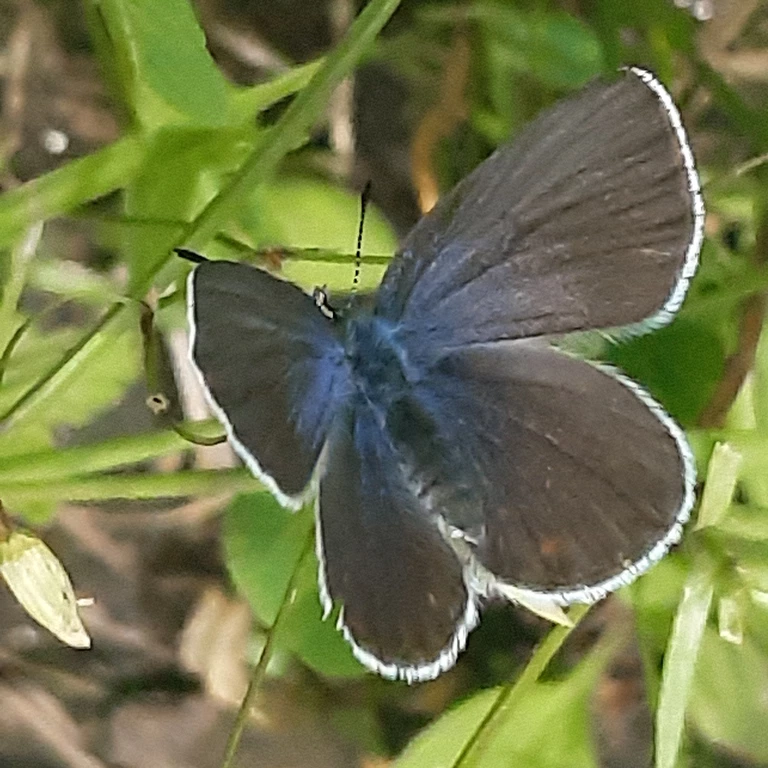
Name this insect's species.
Agriades optilete (also Vacciniina optilete)
